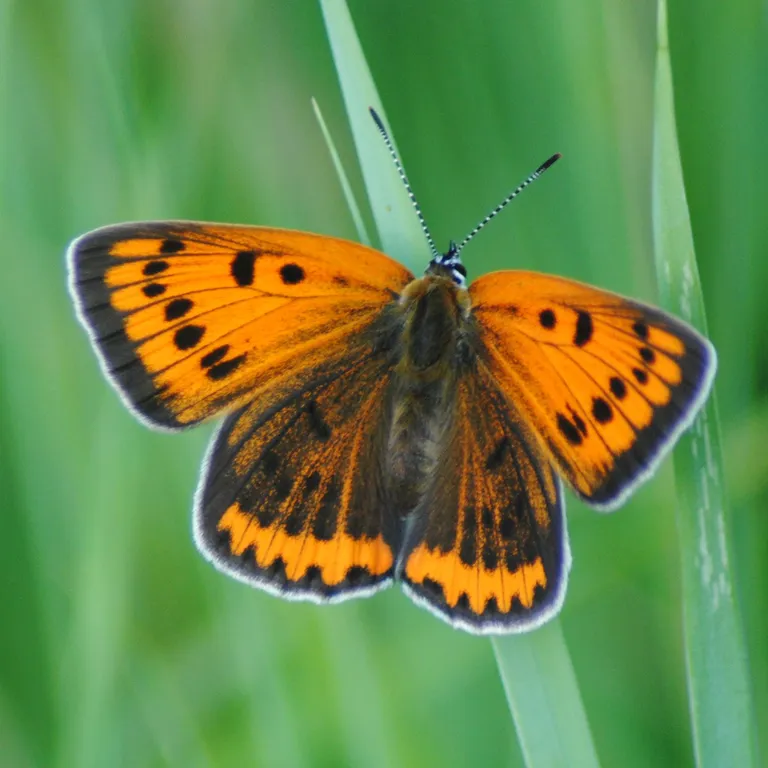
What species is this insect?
Lycaena dispar
